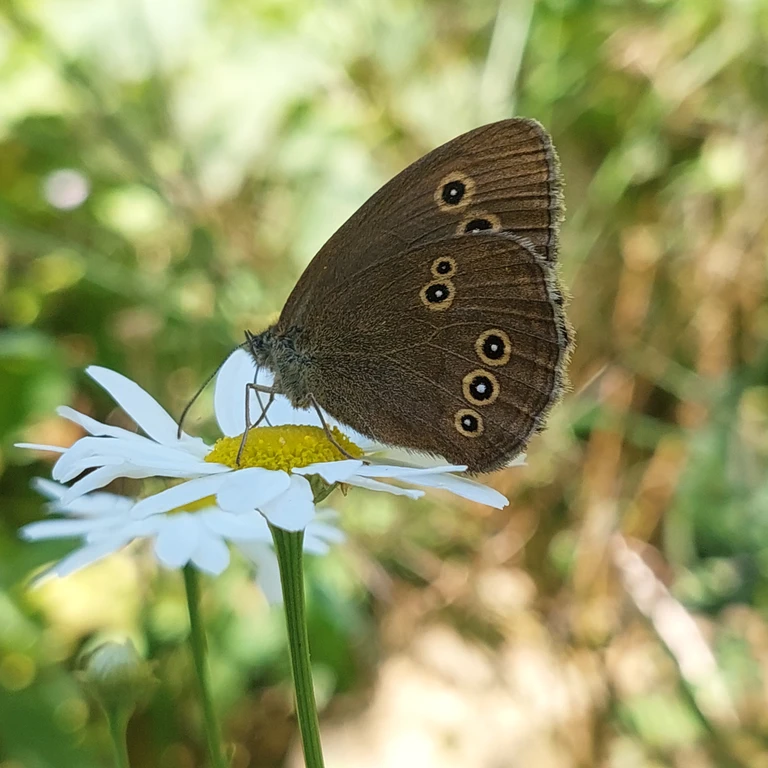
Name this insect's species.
Aphantopus hyperantus
